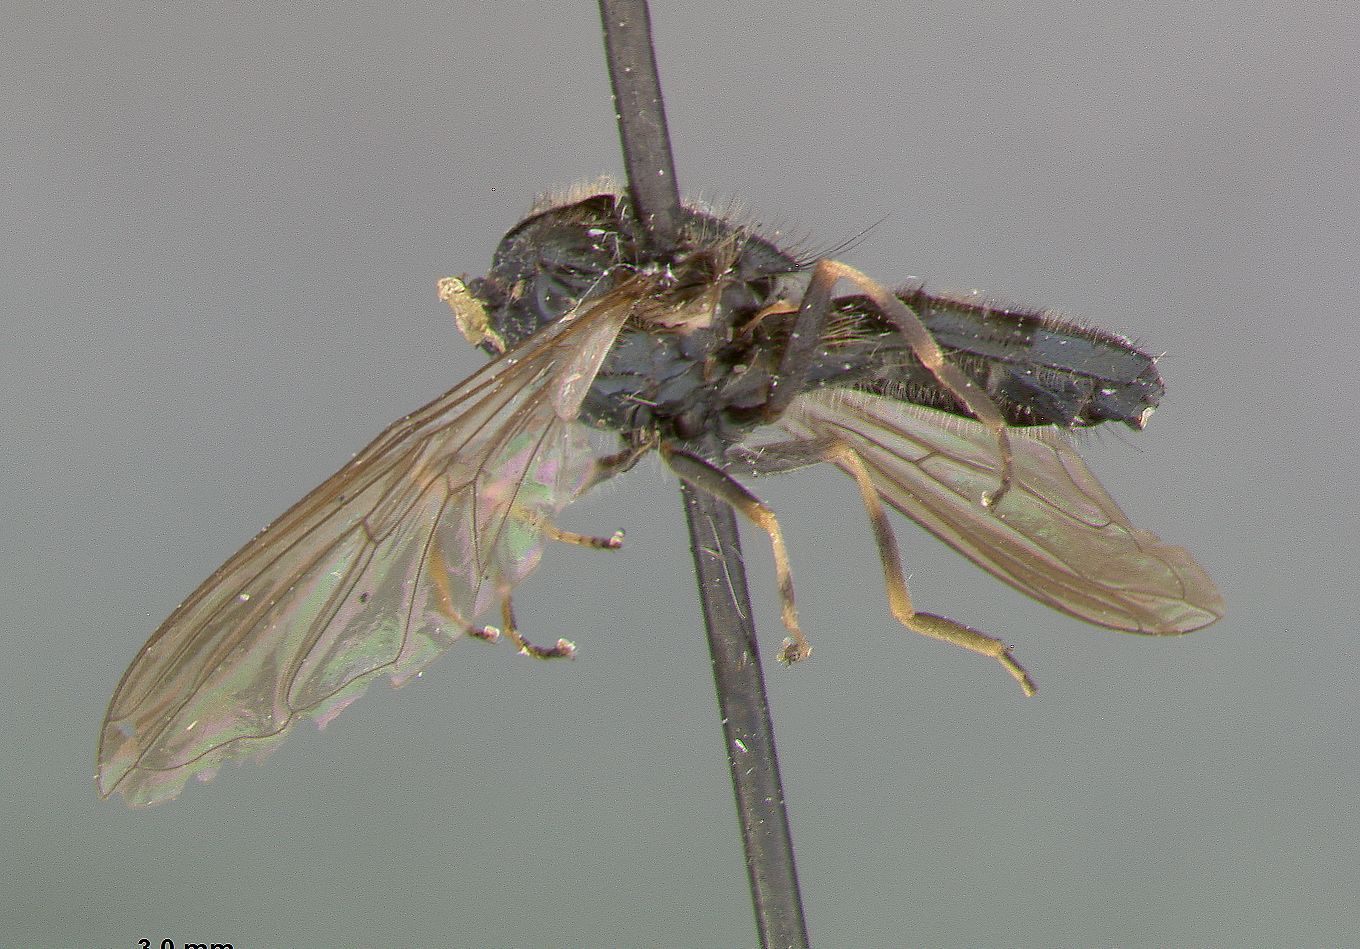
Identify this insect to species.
Cheilosia mupinensis
